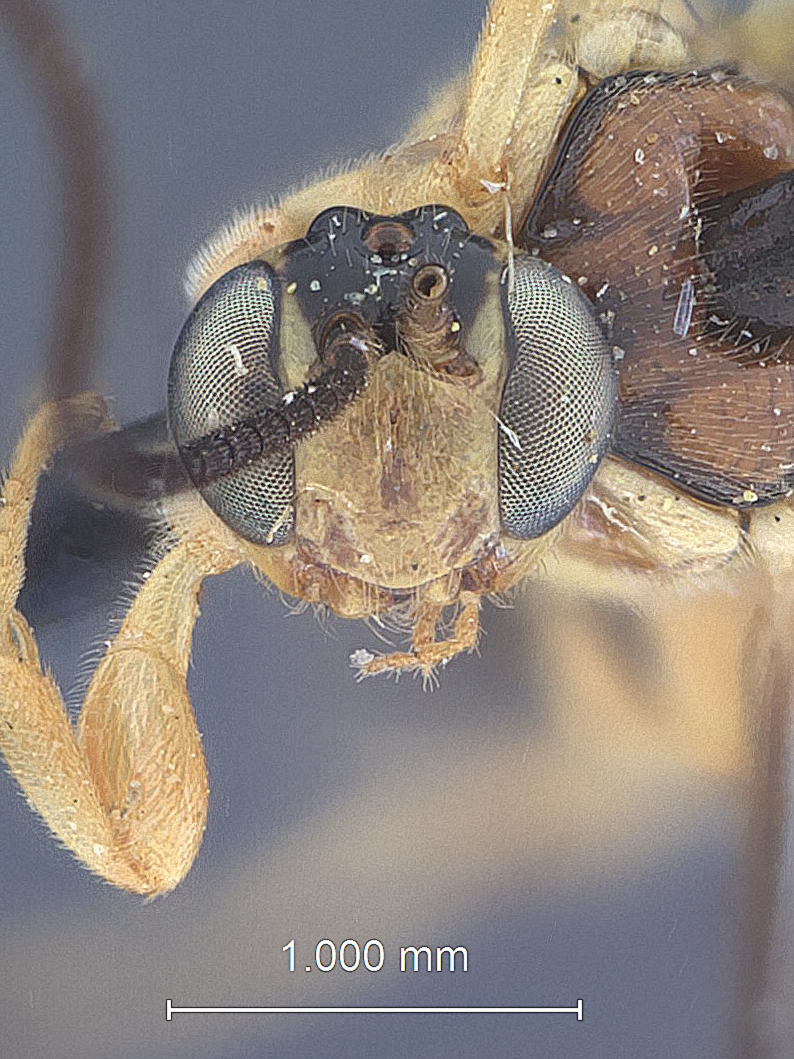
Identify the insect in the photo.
Exochus decoratus
